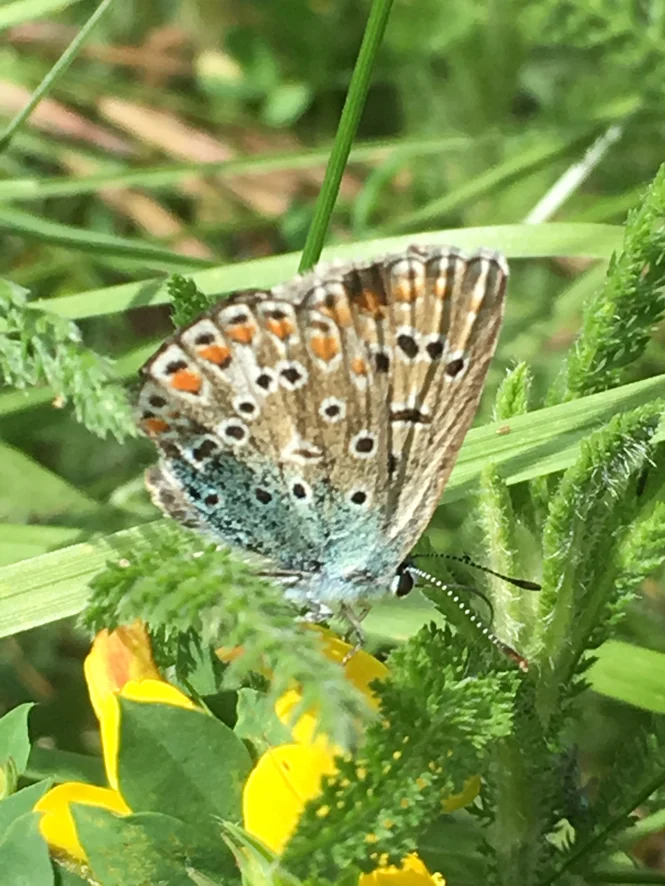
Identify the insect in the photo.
Polyommatus icarus
